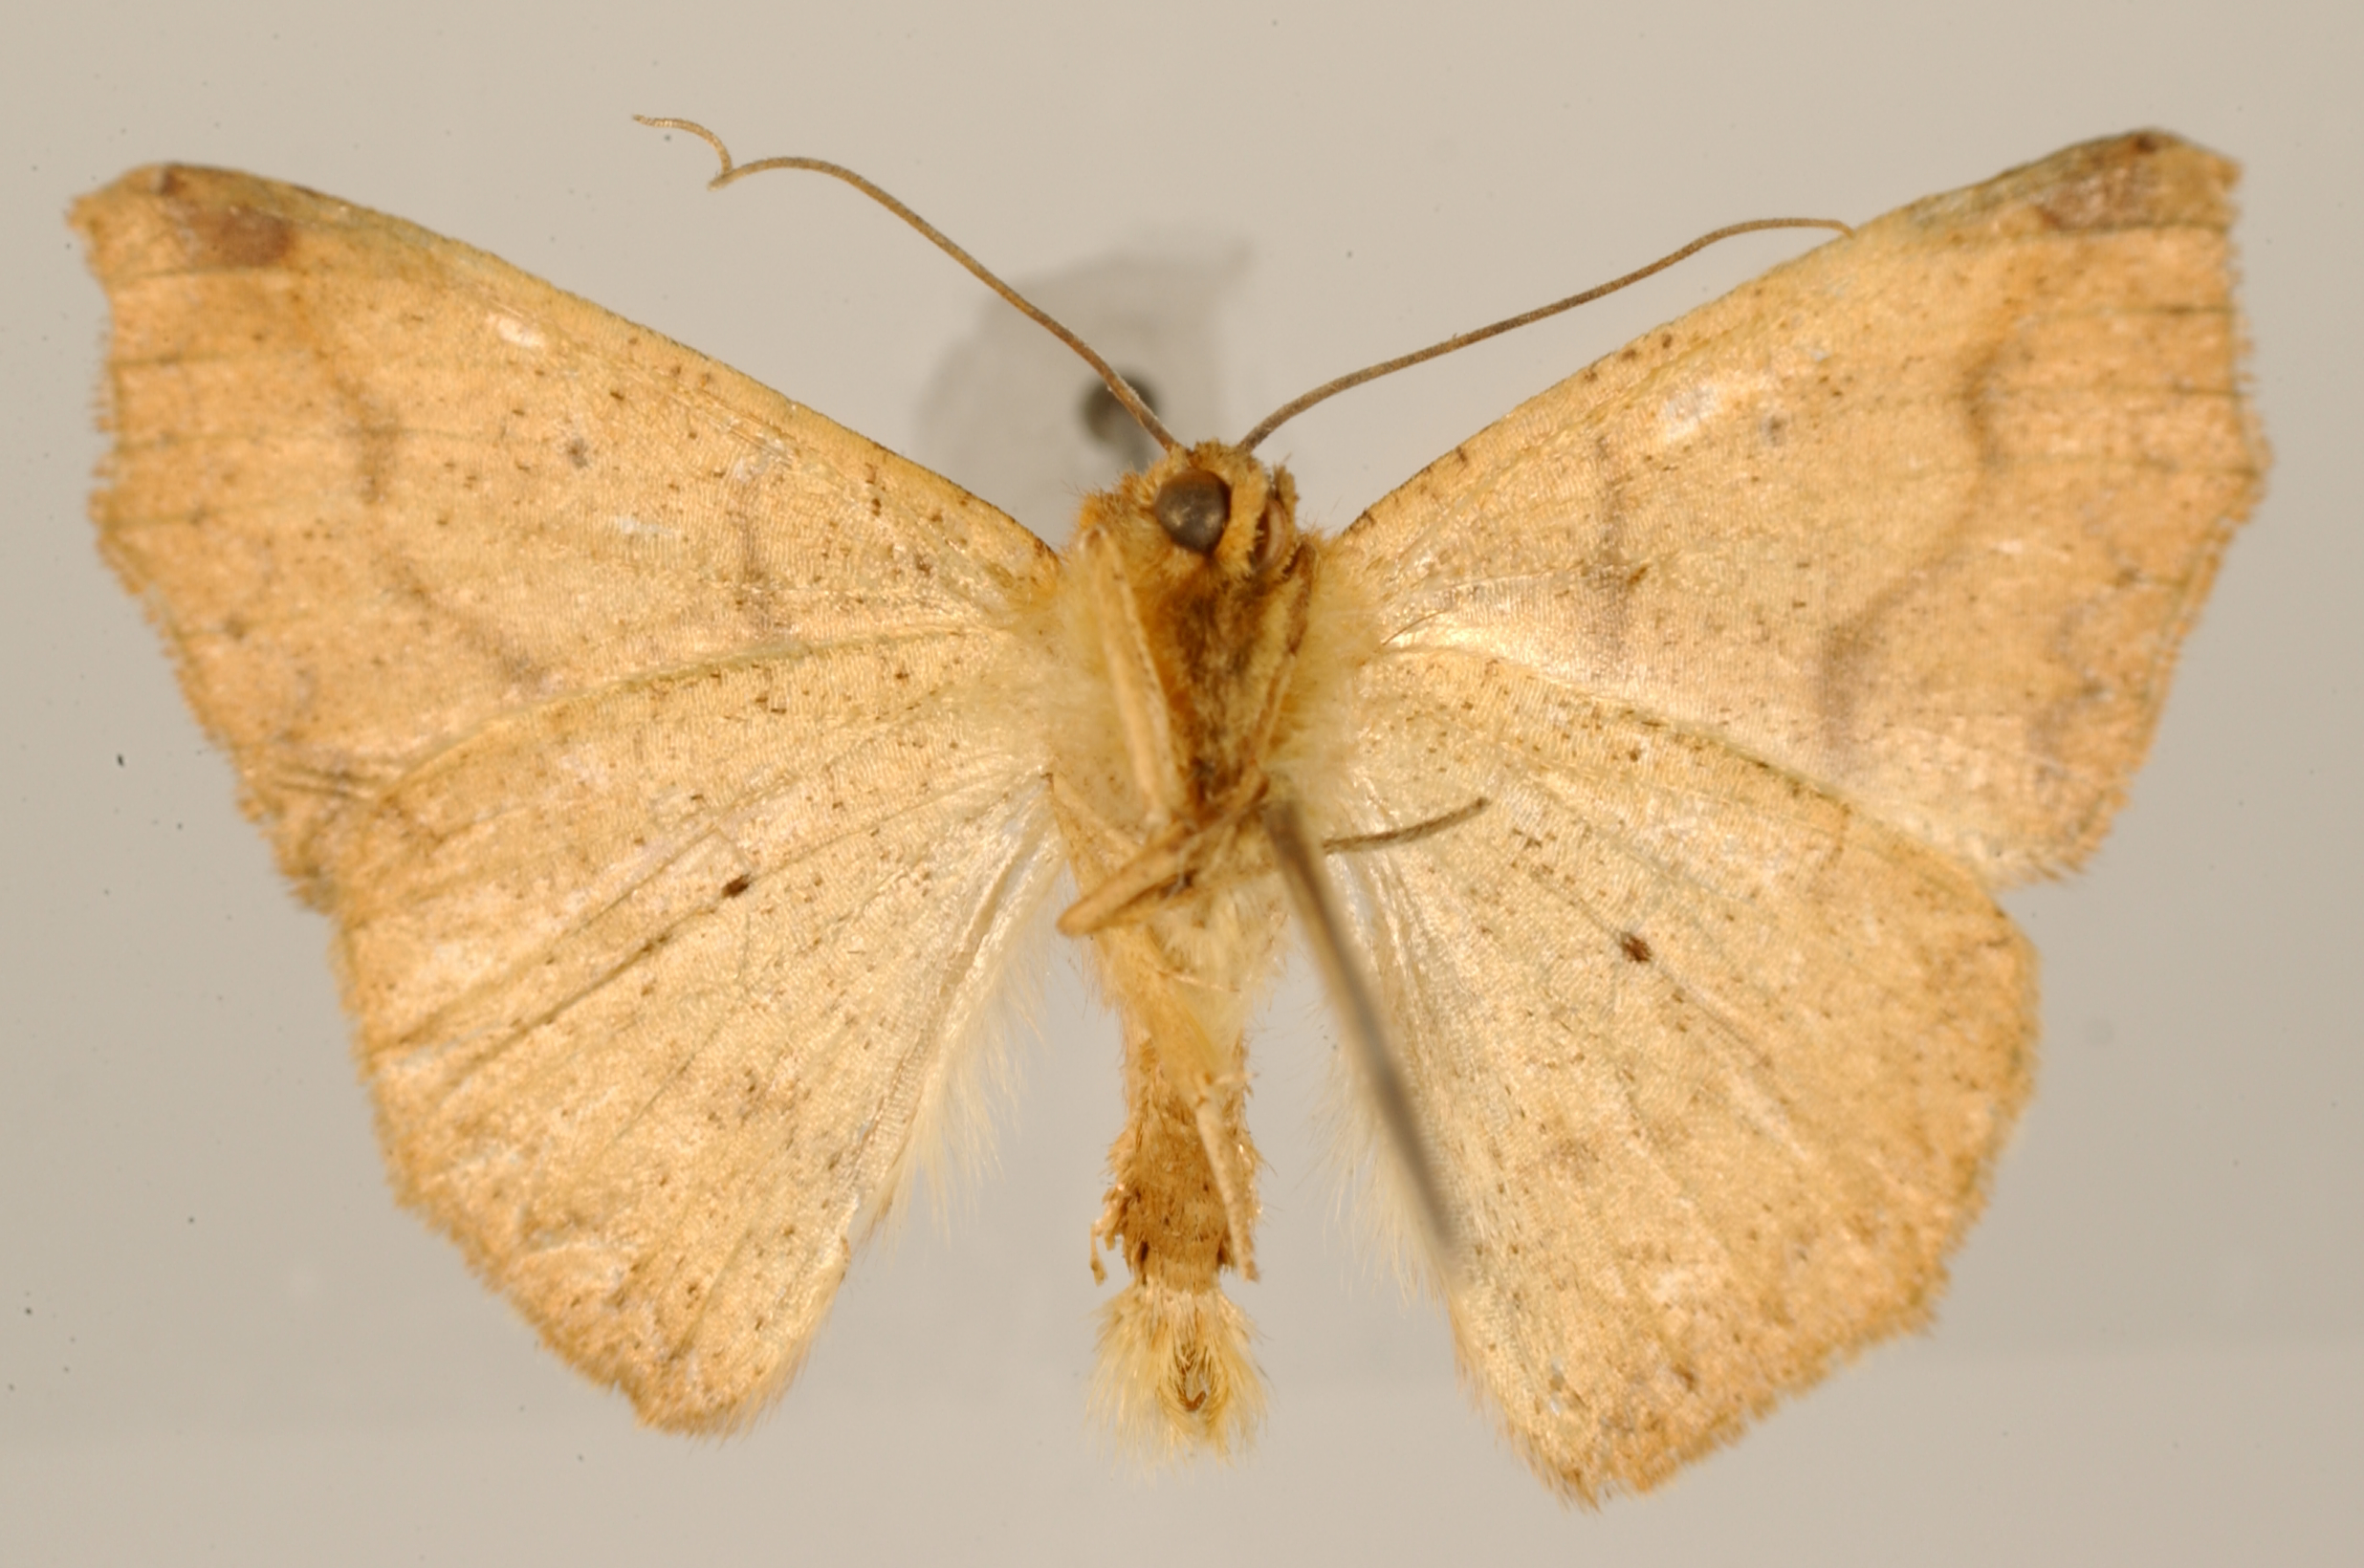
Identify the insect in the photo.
Acrosemia ochrolaria
